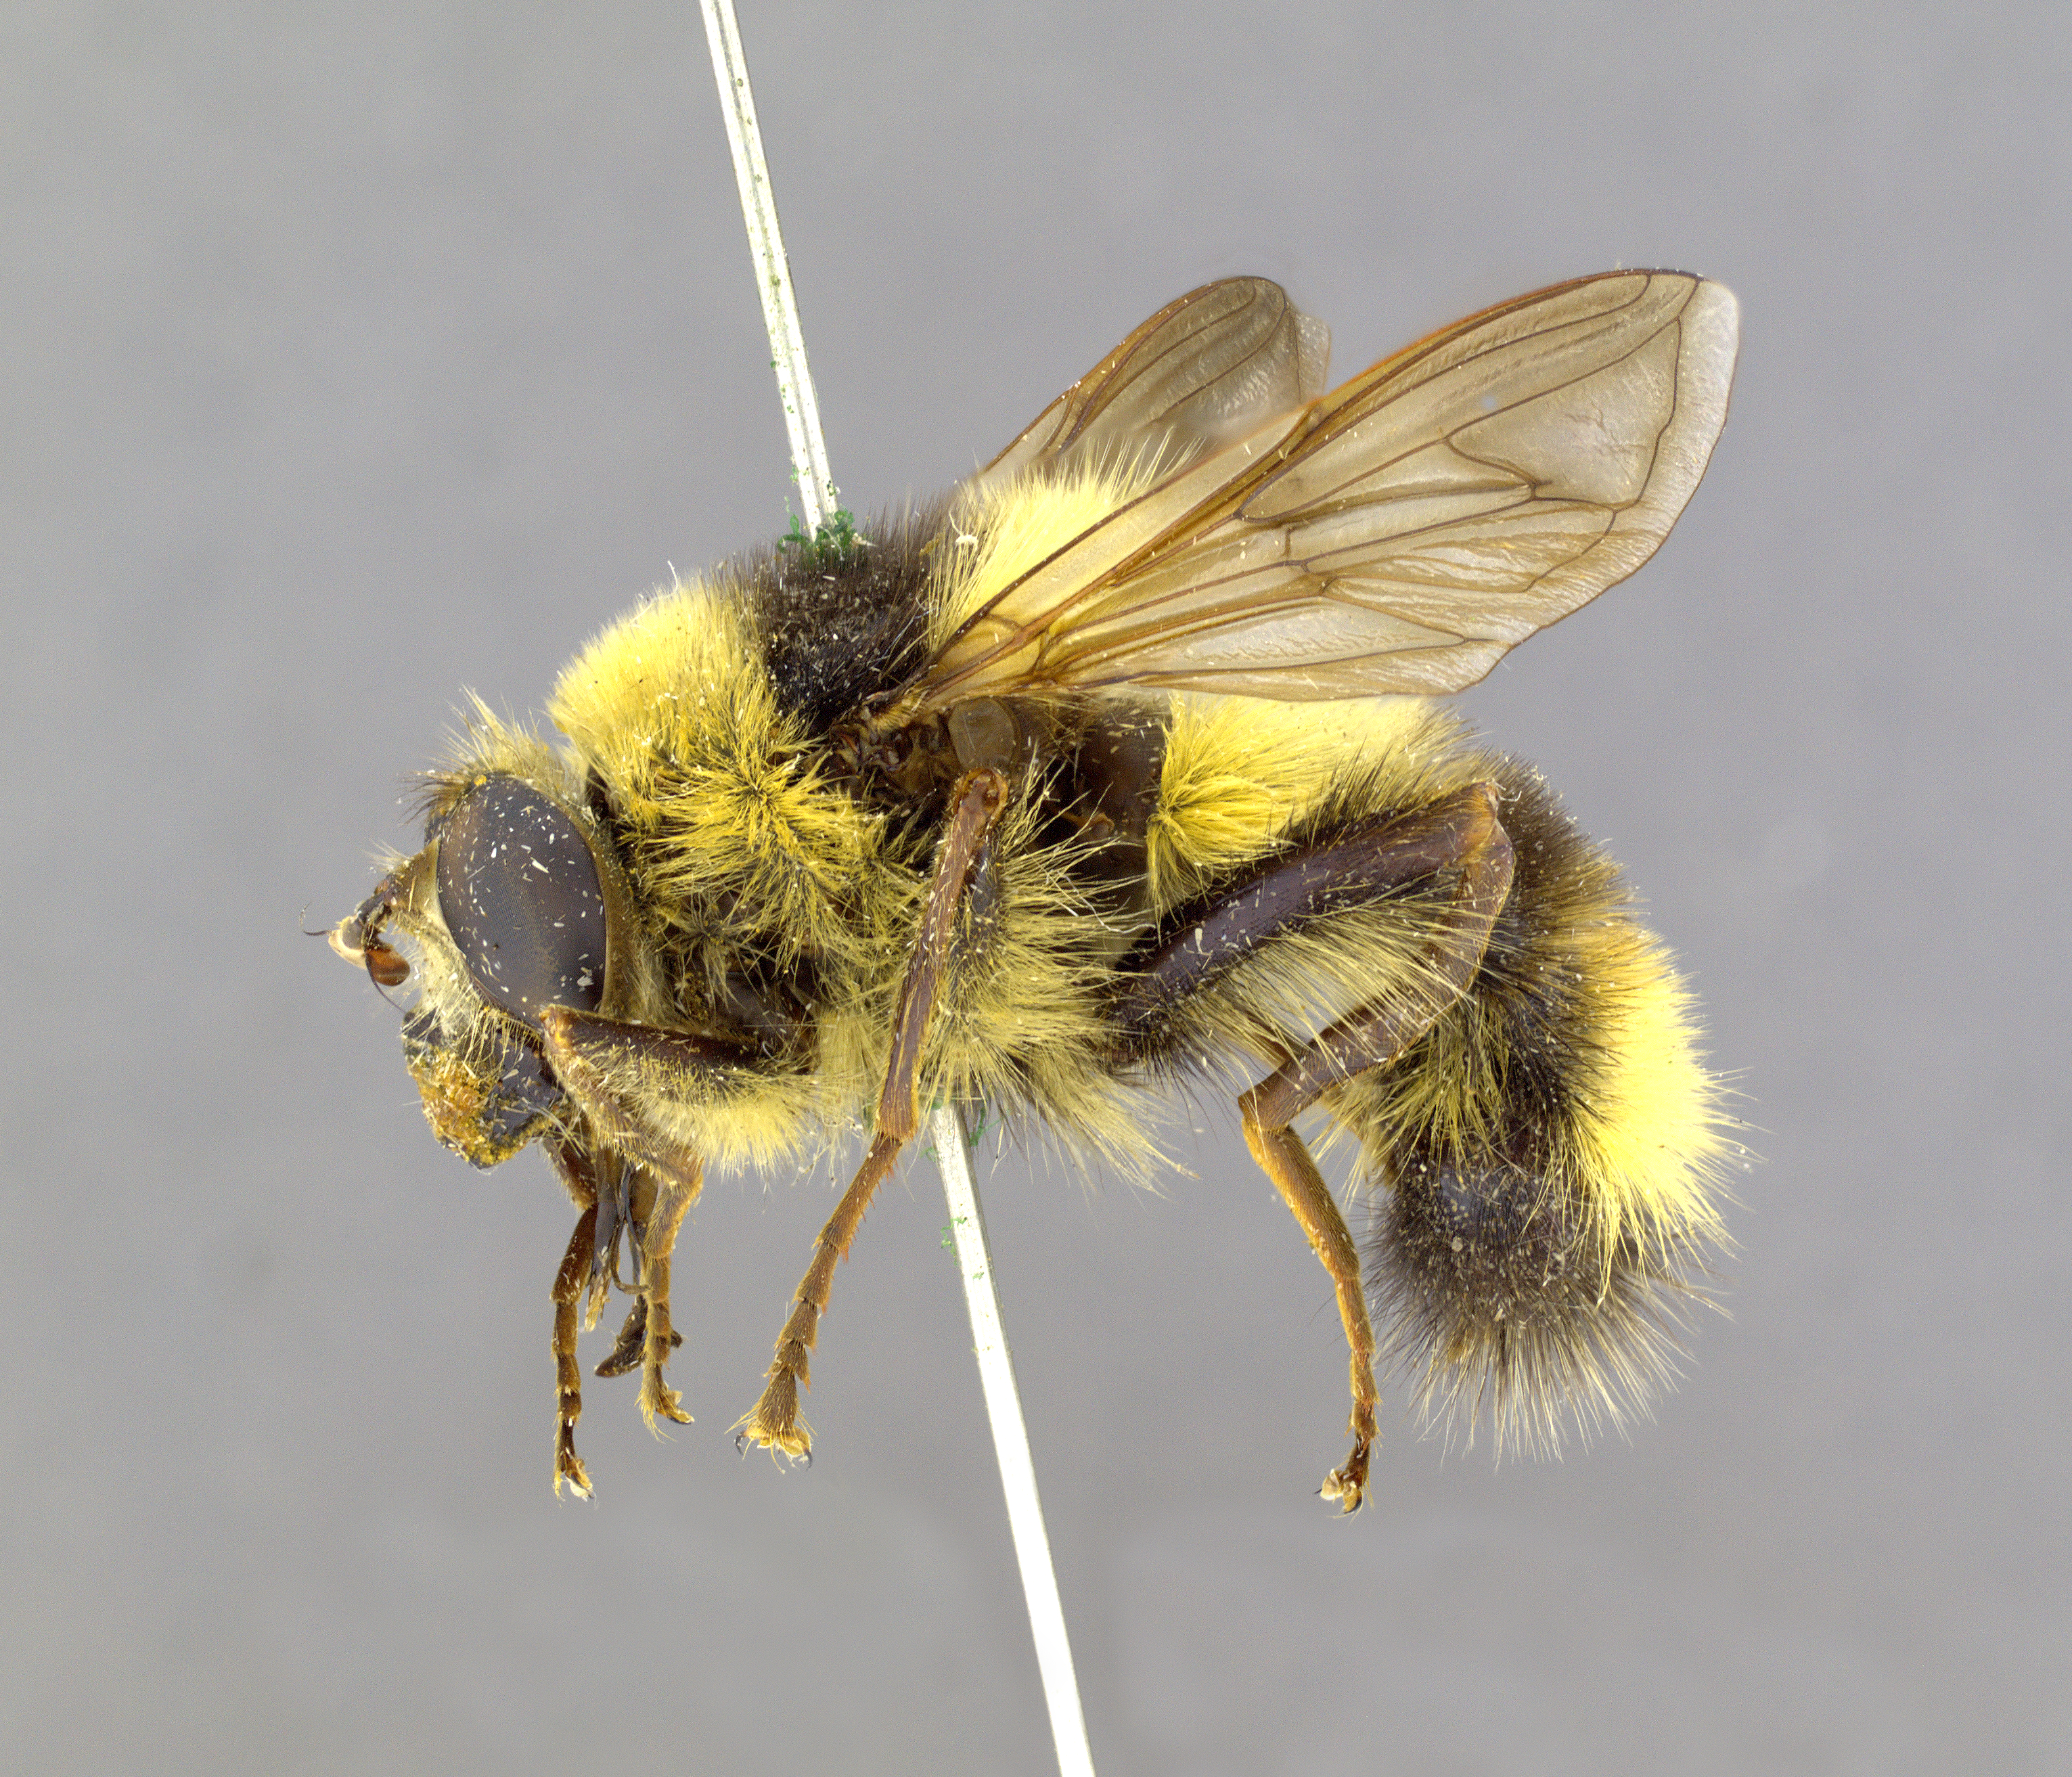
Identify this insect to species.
Criorhina kincaidi
